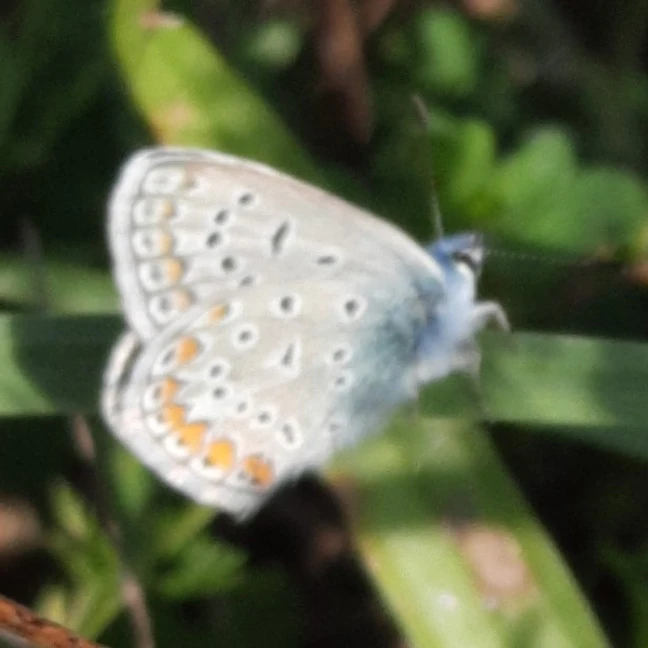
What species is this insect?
Polyommatus icarus
